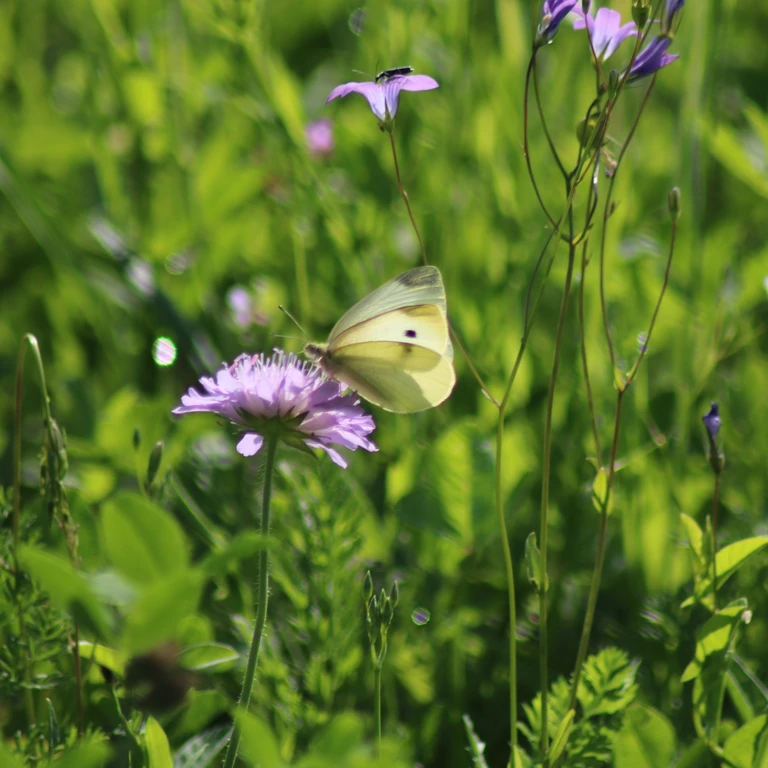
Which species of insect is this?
Pieris rapae
